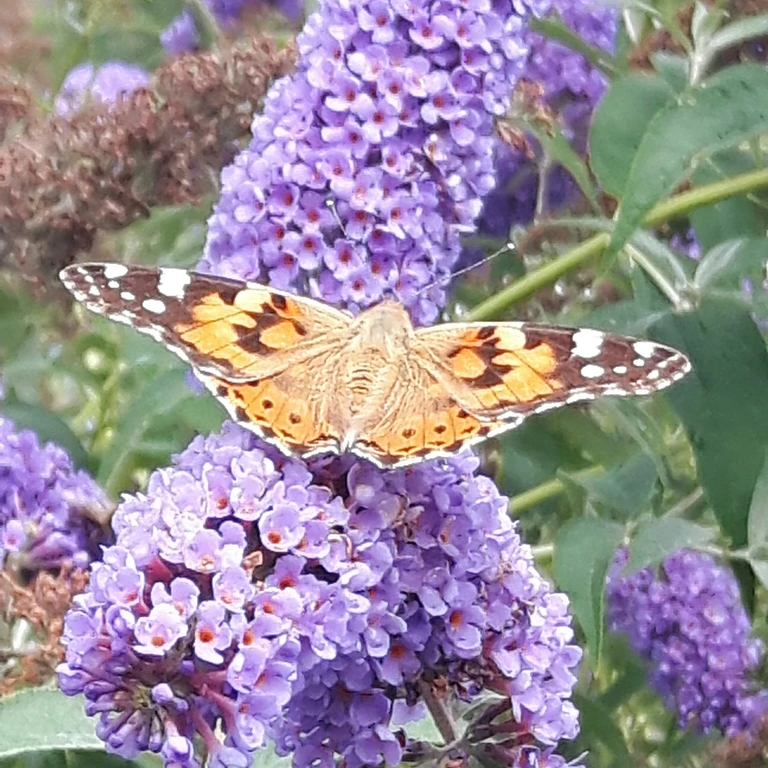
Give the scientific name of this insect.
Vanessa cardui
